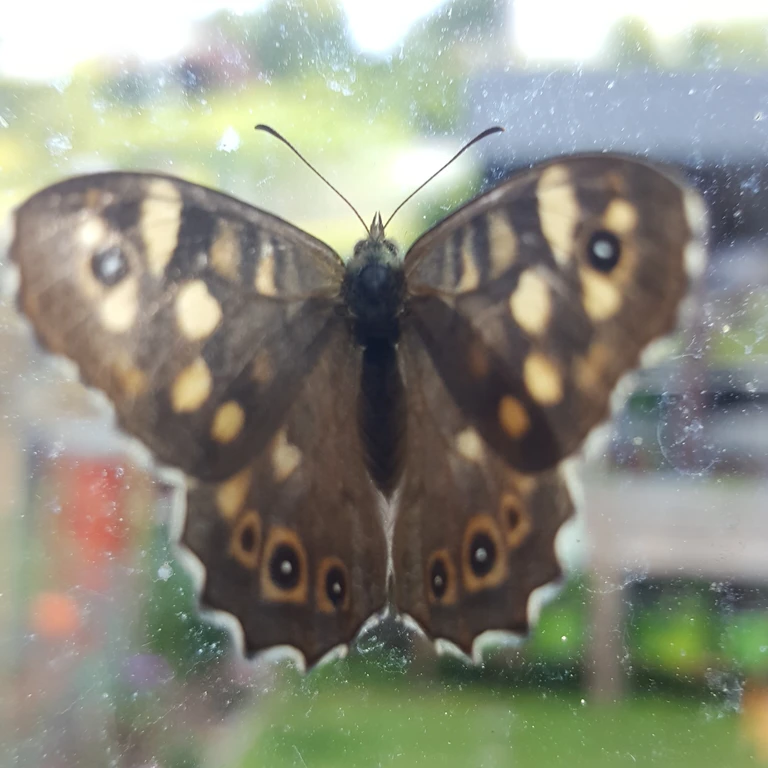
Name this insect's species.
Pararge aegeria
